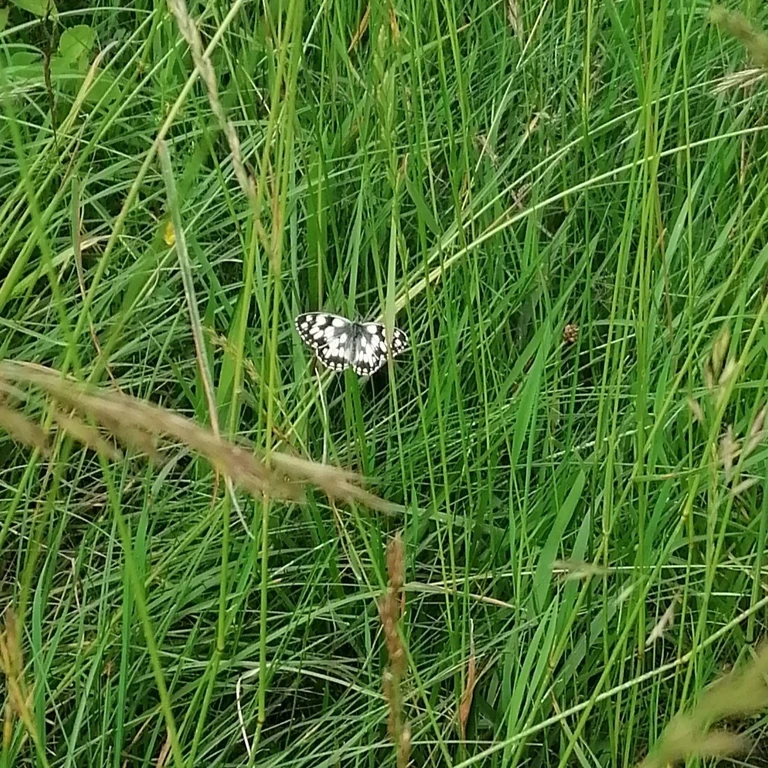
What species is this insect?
Melanargia galathea
